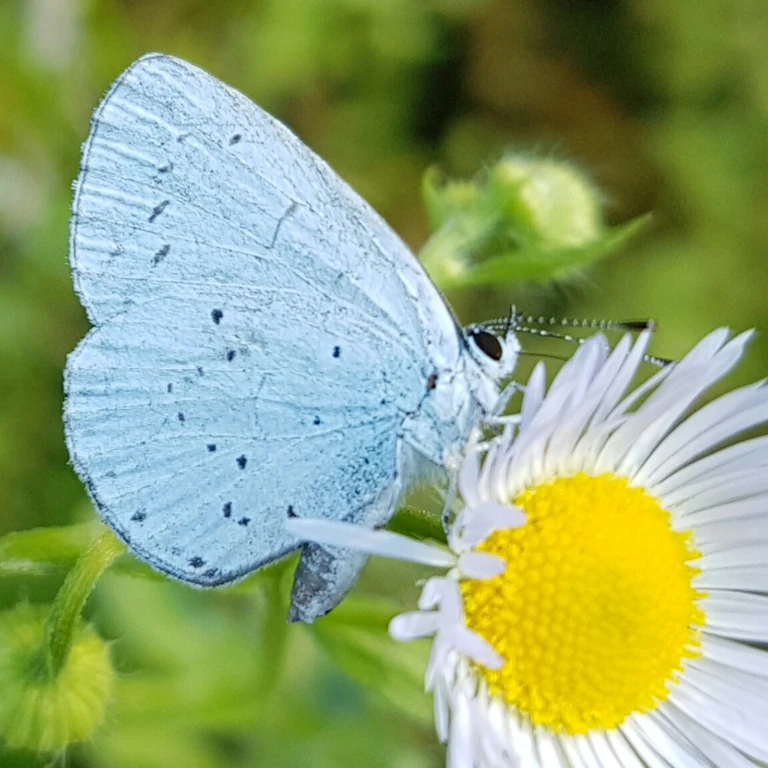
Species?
Celastrina argiolus
